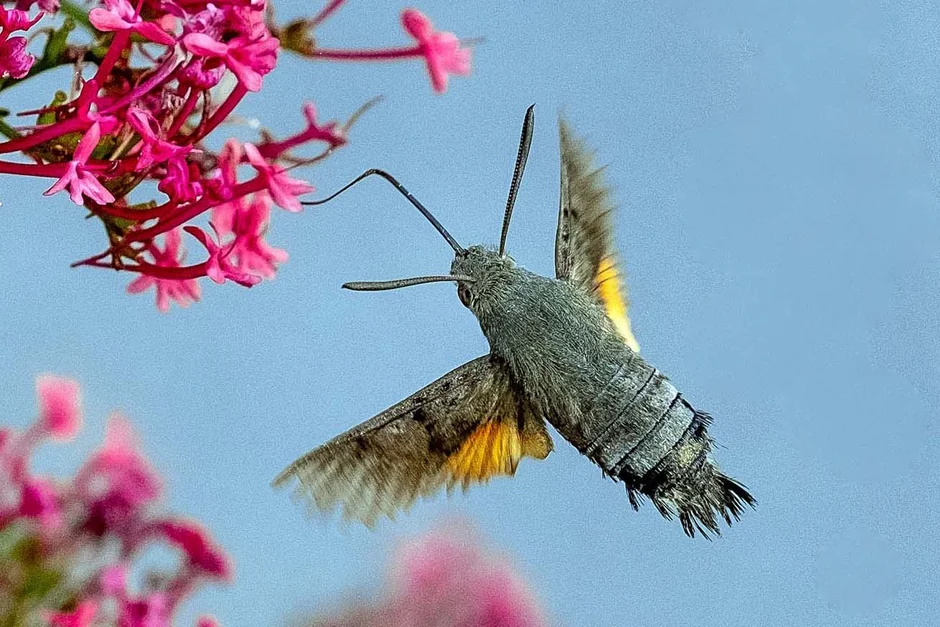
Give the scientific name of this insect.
Macroglossum stellatarum
